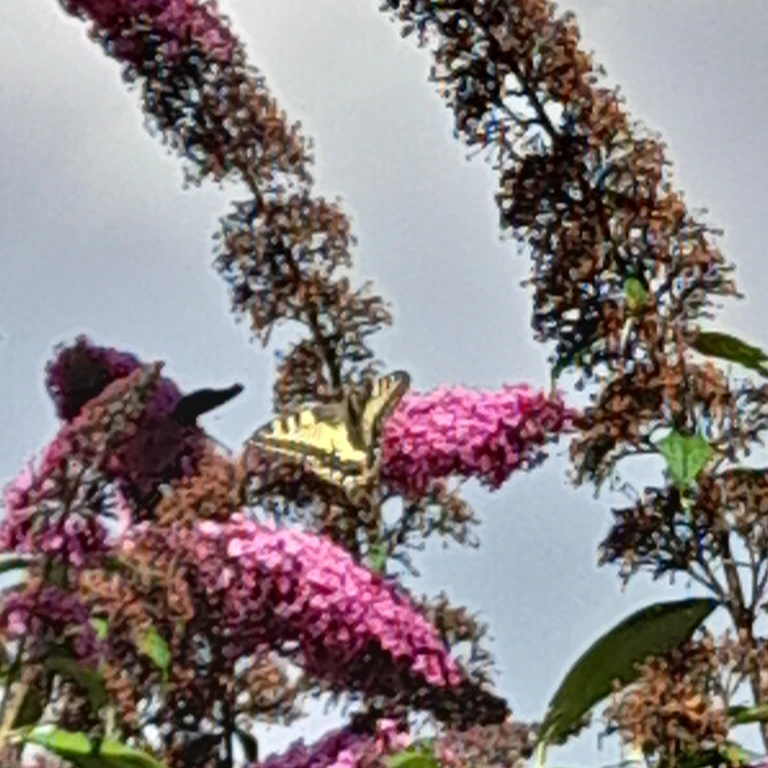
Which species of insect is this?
Papilio machaon
